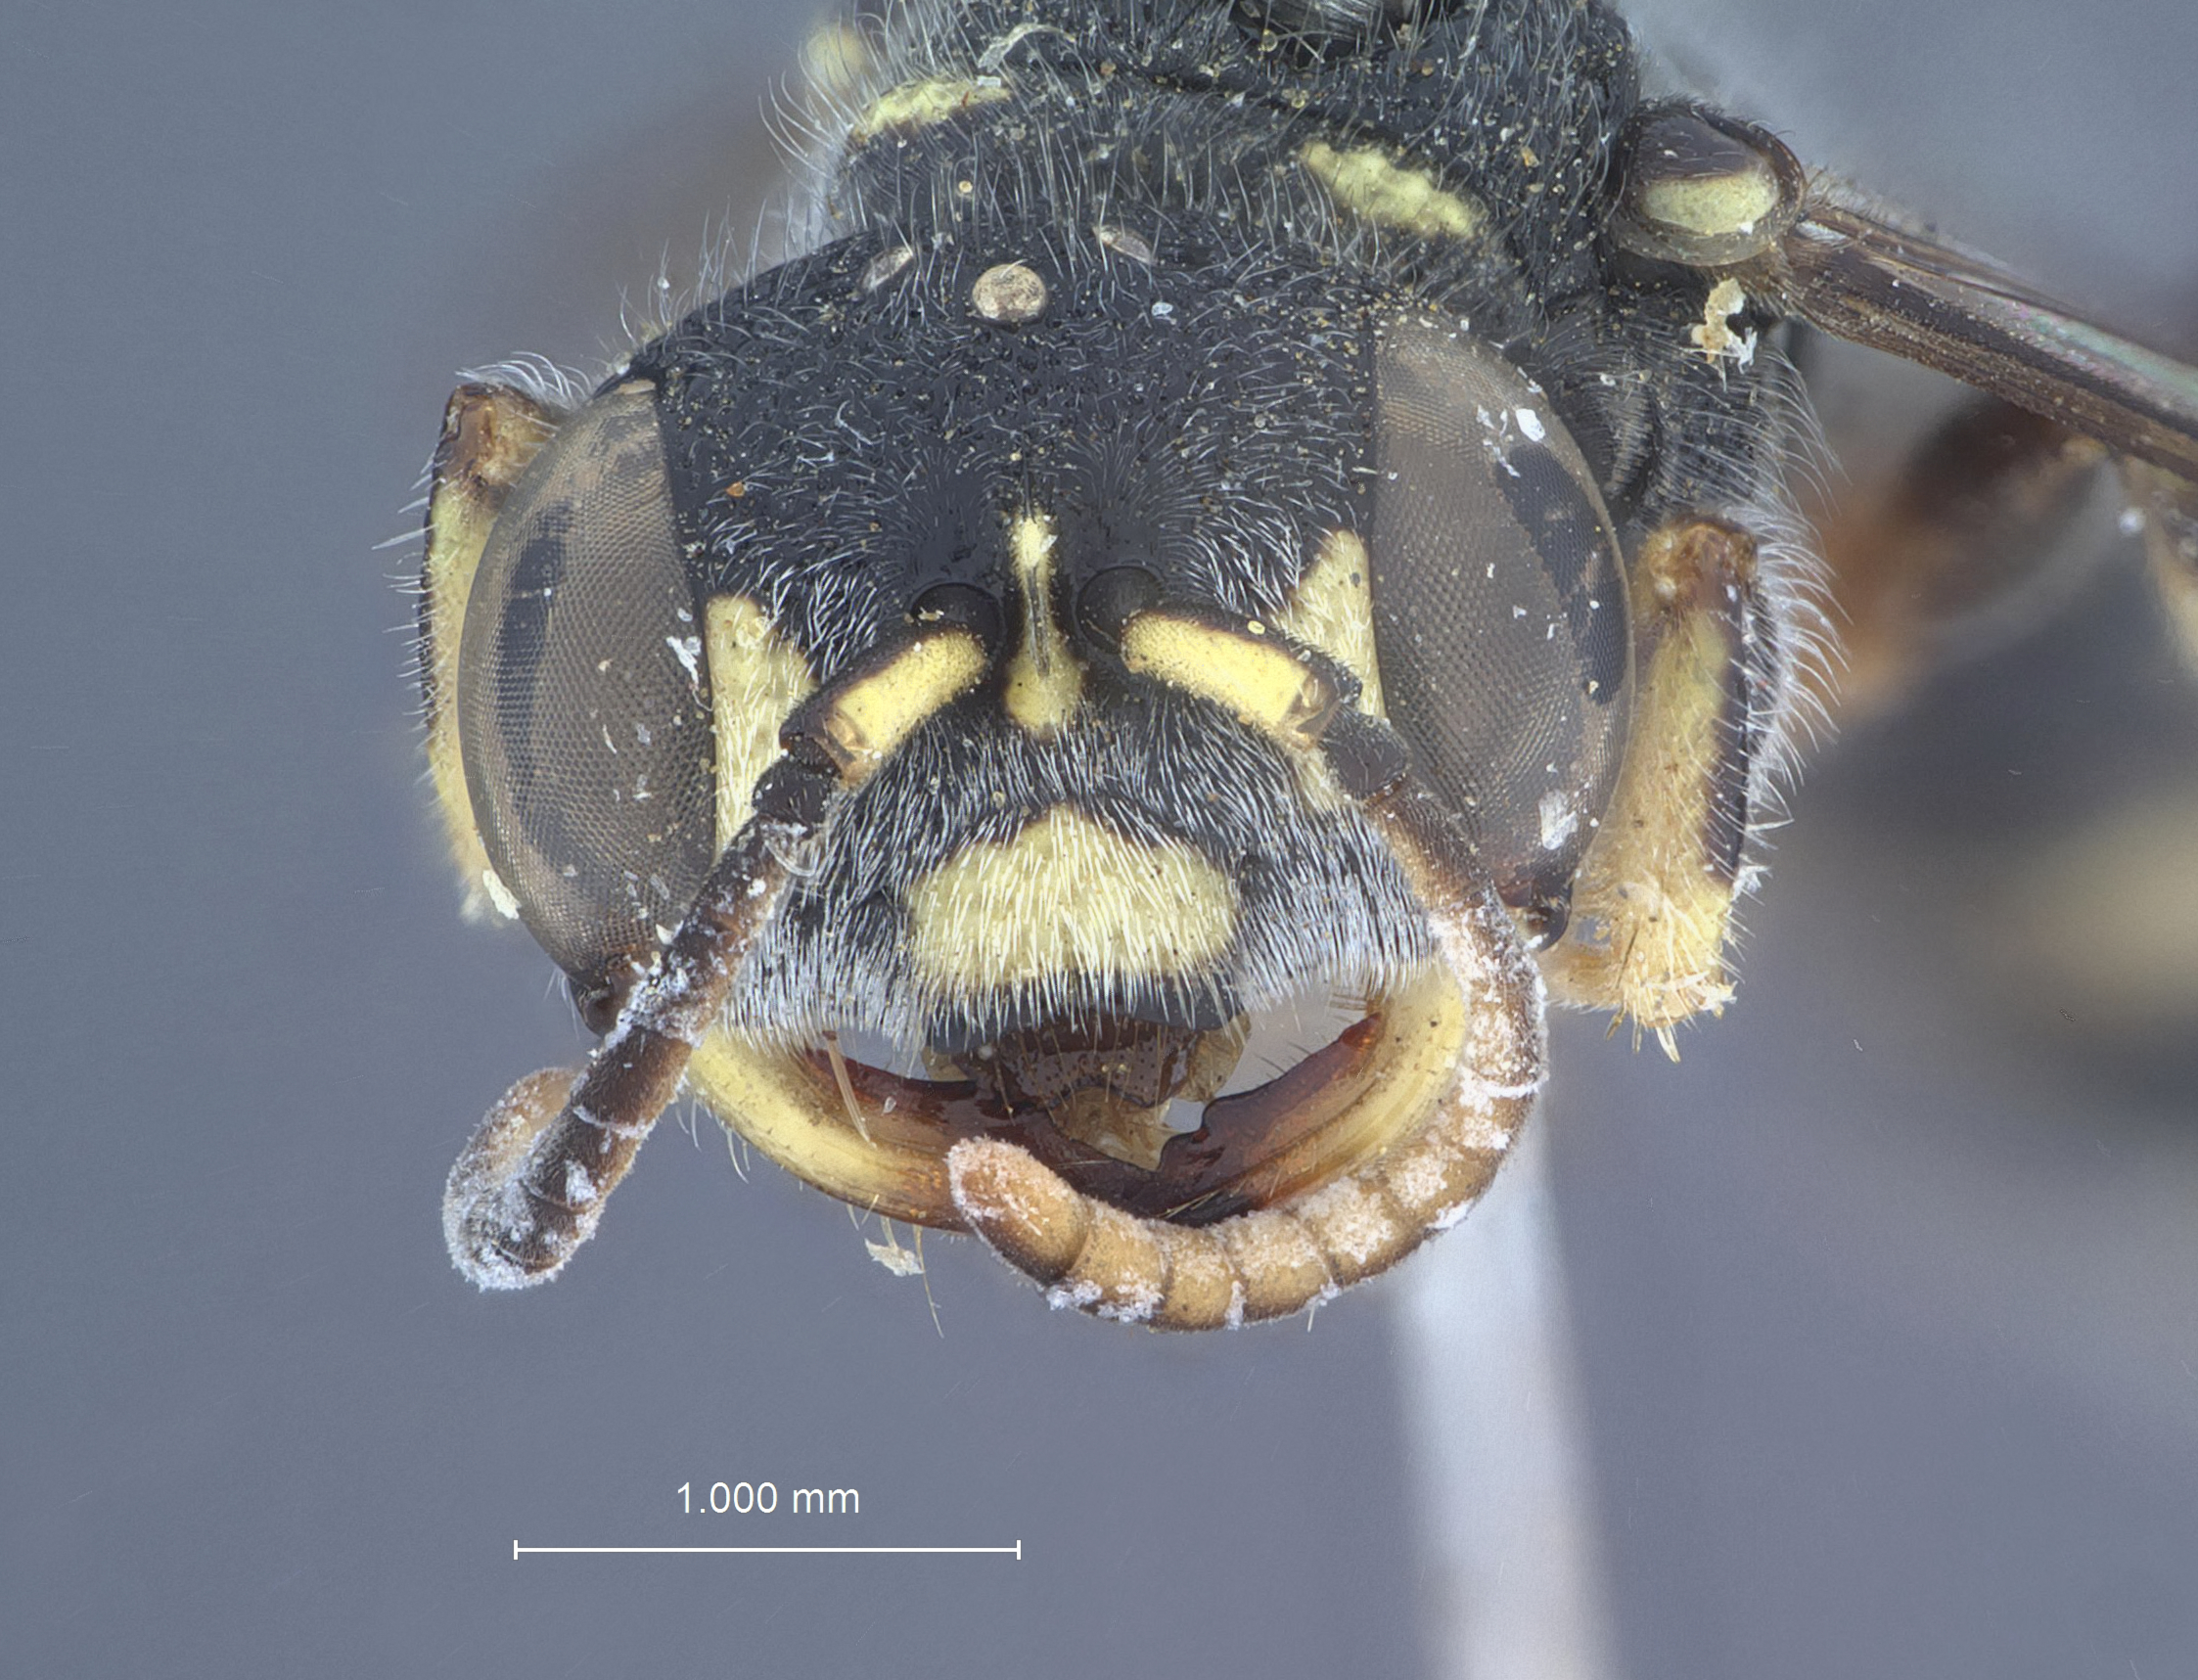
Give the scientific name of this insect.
Cerceris eumolpicida
